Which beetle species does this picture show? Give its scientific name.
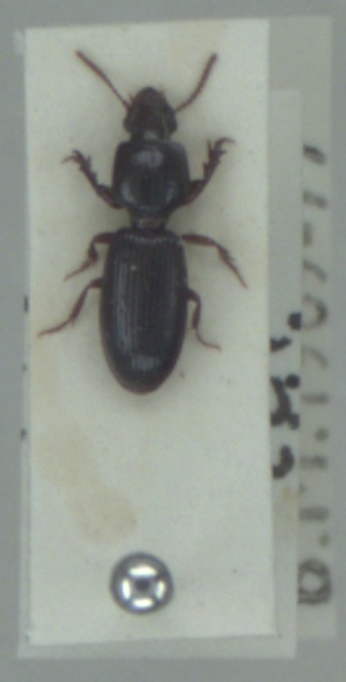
Clivina fossor
